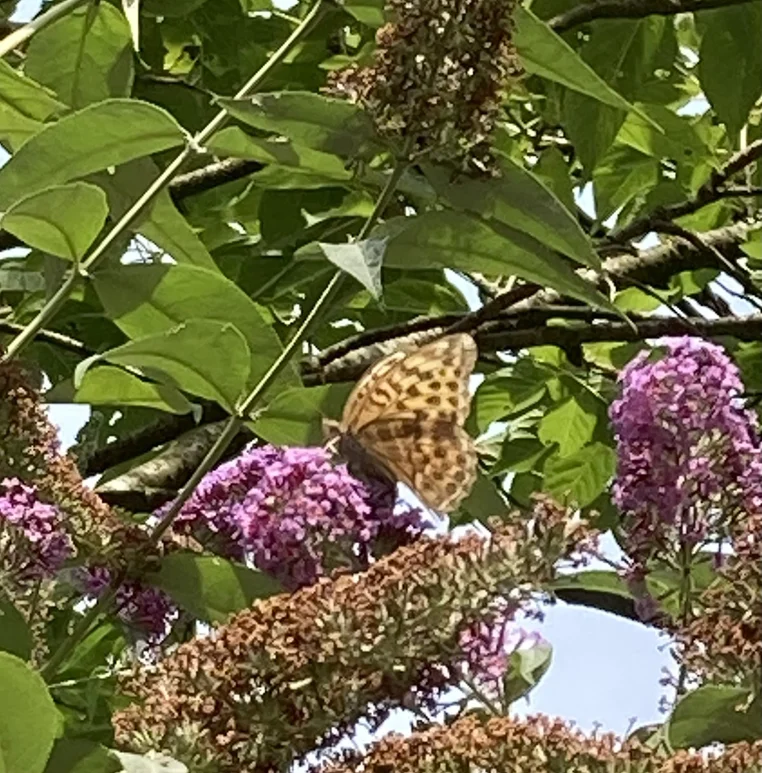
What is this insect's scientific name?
Argynnis paphia
